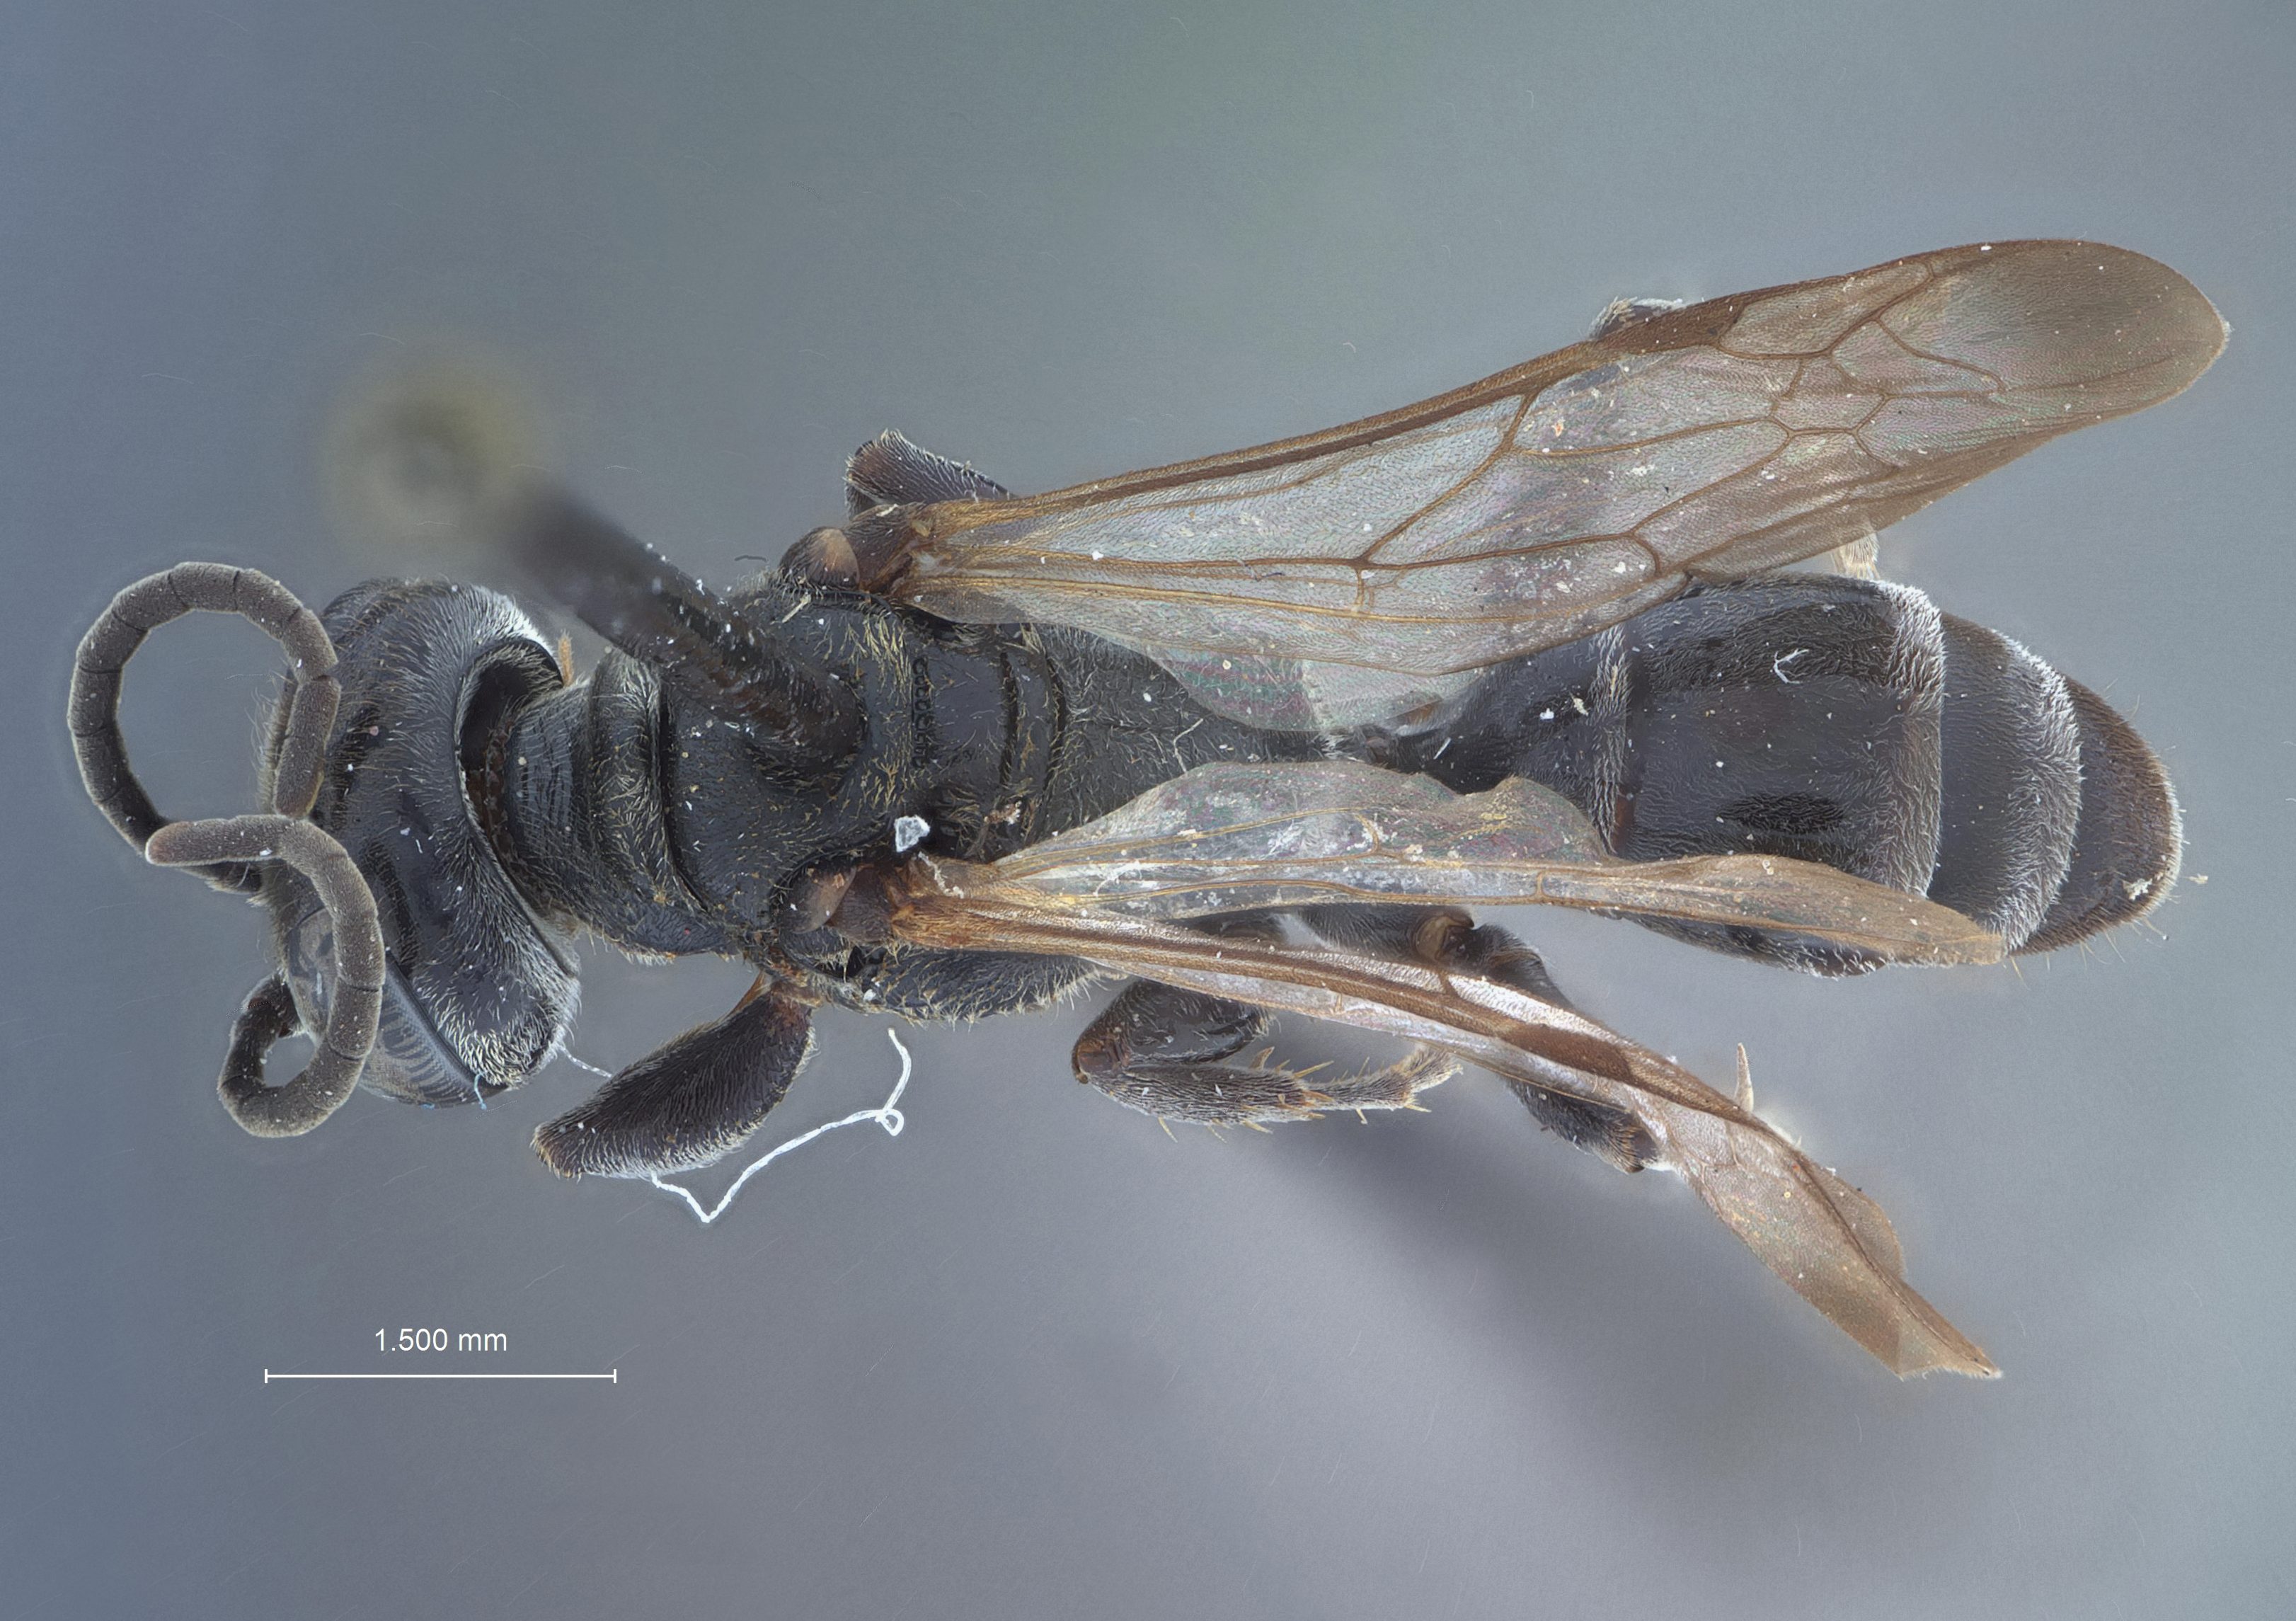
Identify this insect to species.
Lyroda cockerelli
